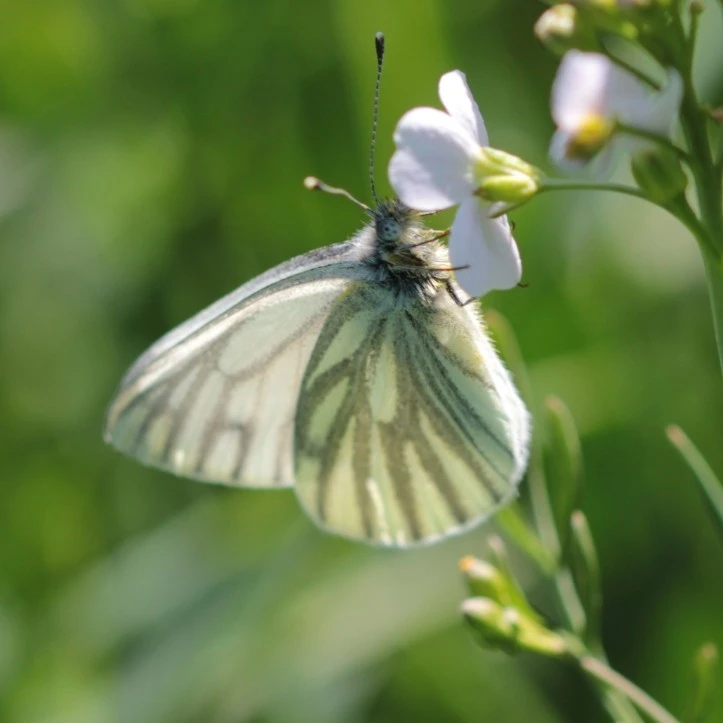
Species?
Pieris napi
